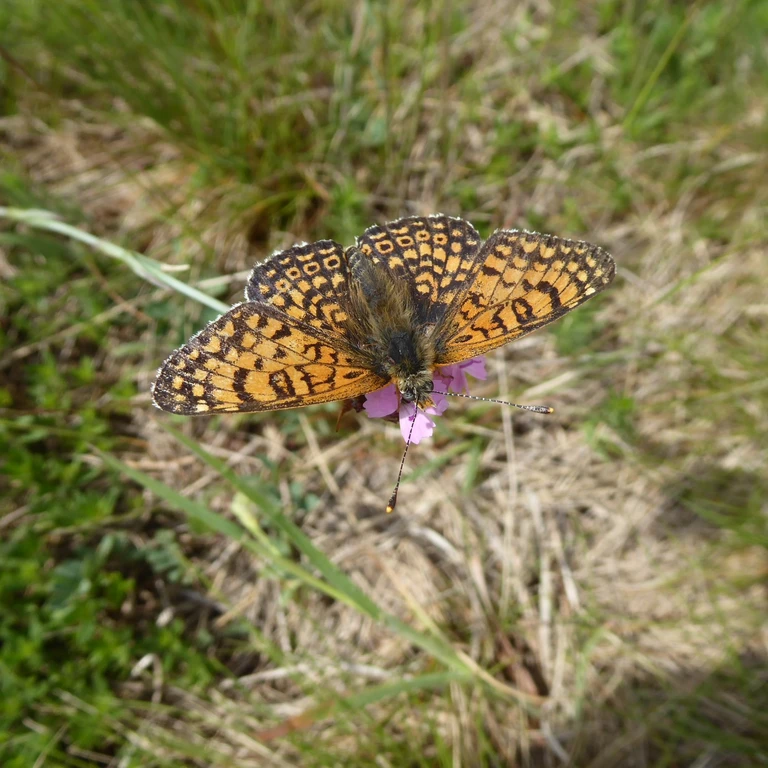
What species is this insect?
Melitaea cinxia
